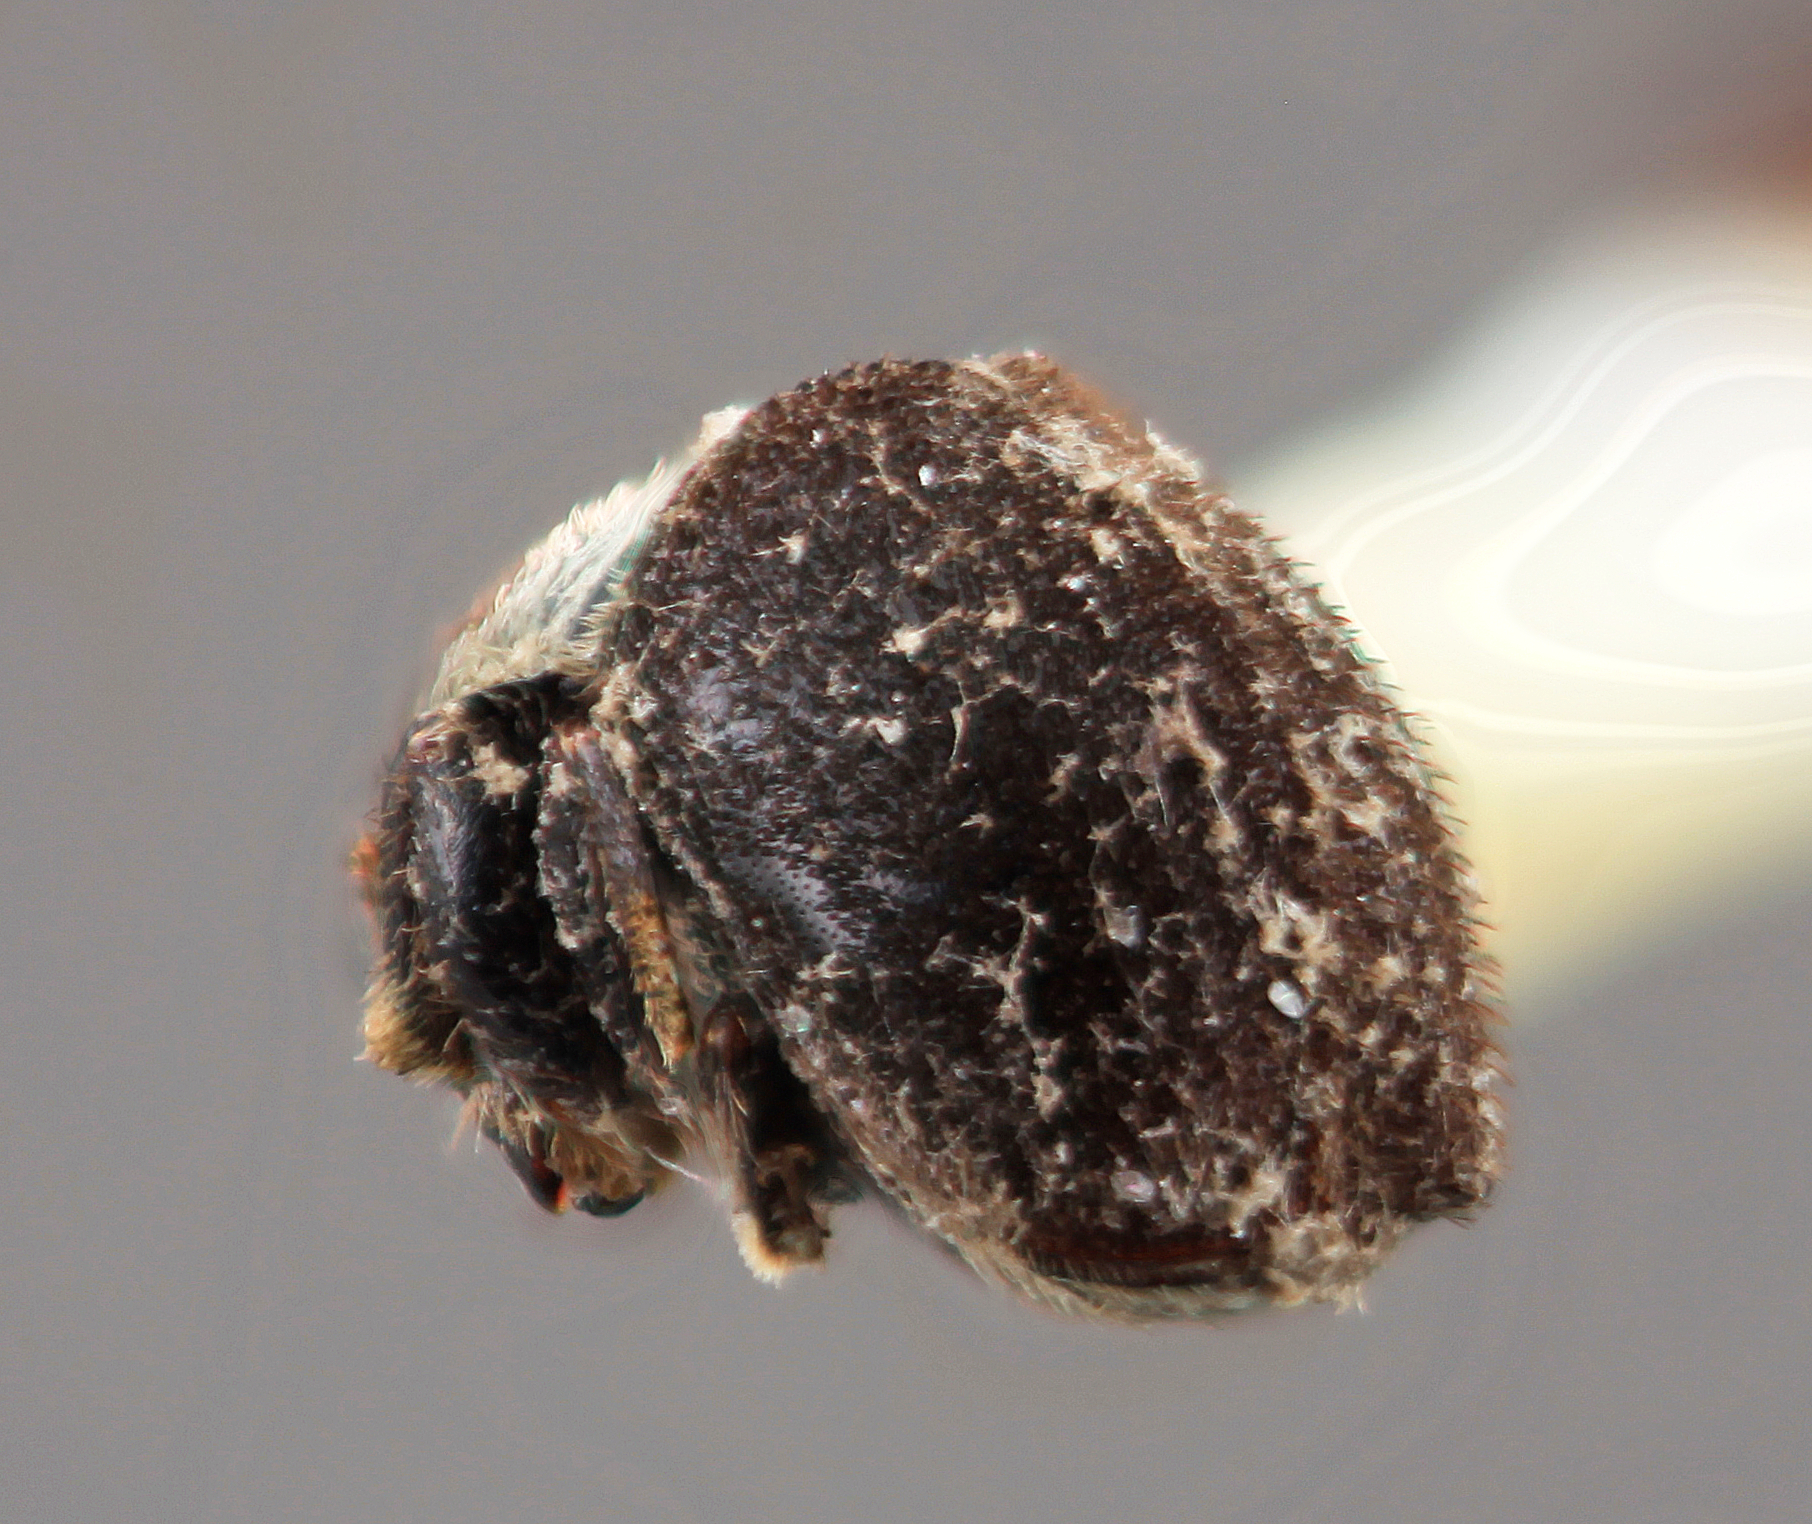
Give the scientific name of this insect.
Acacicis bicornis
